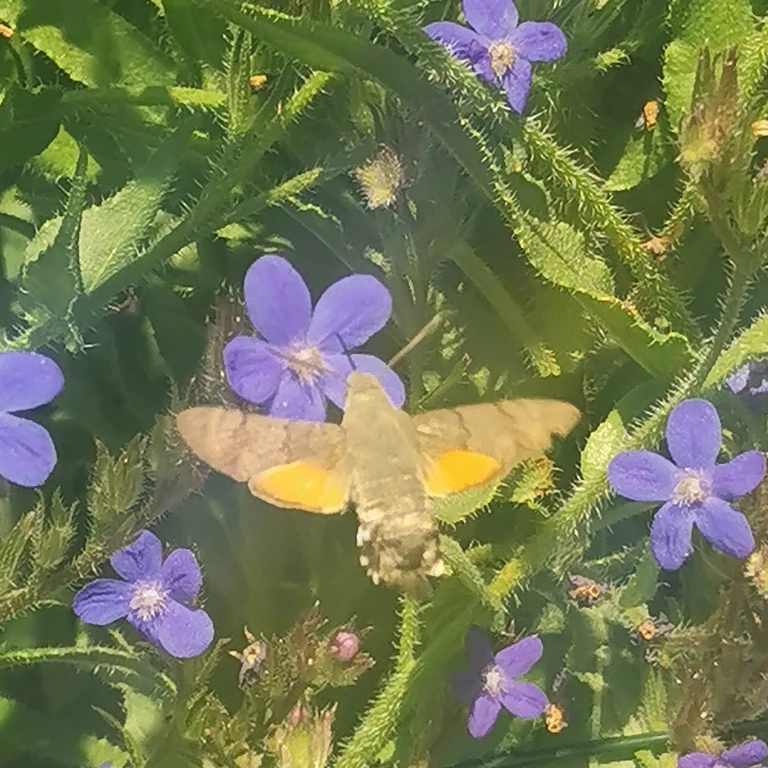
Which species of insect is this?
Macroglossum stellatarum
